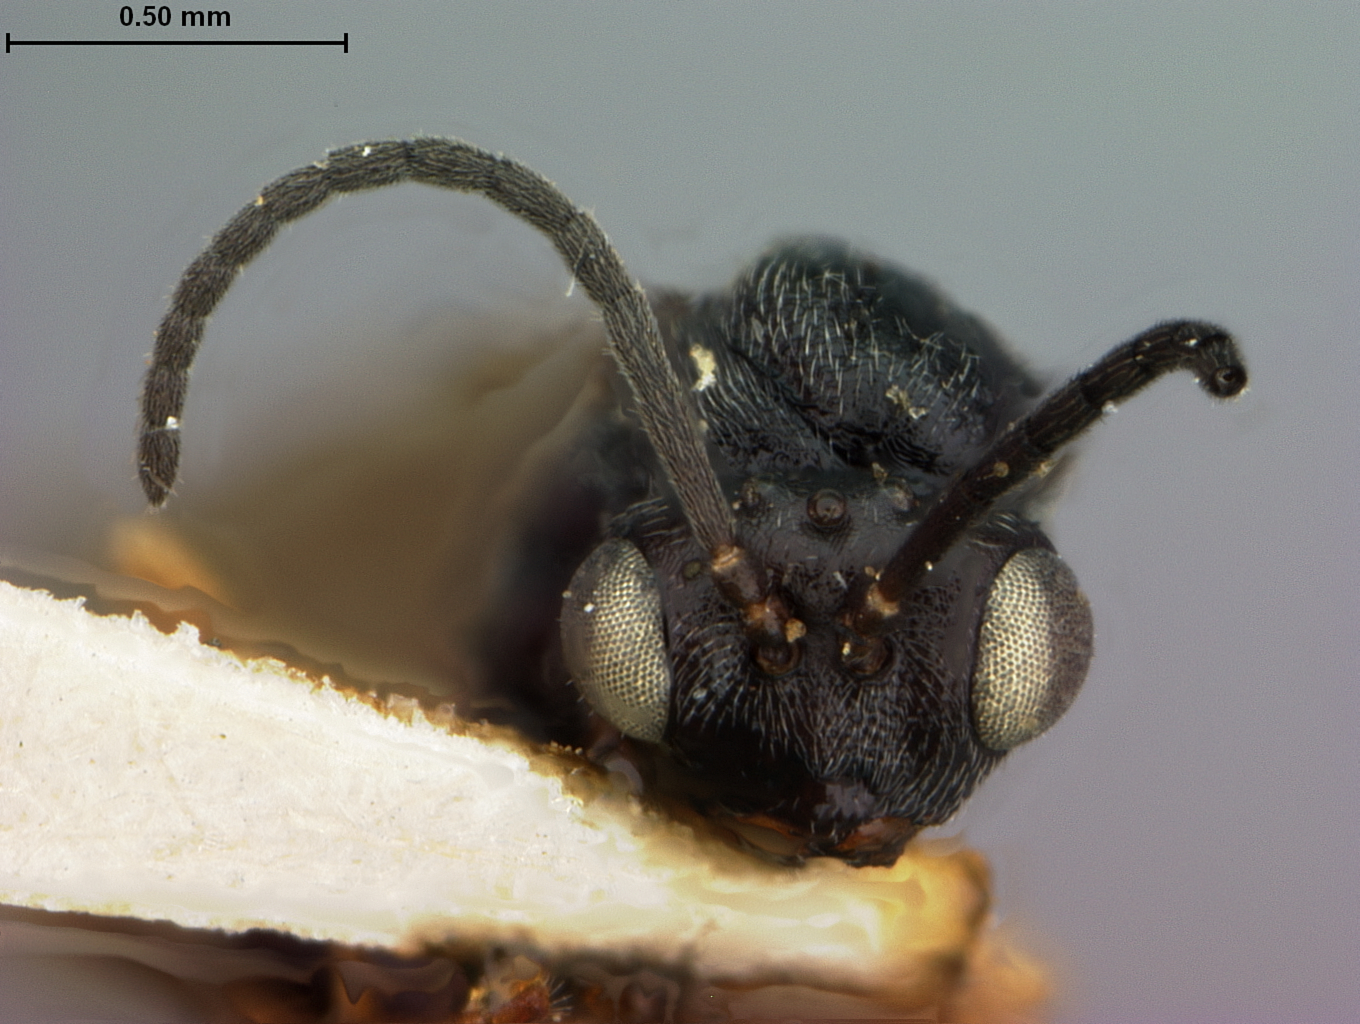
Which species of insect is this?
Rhodites rosaefolii
